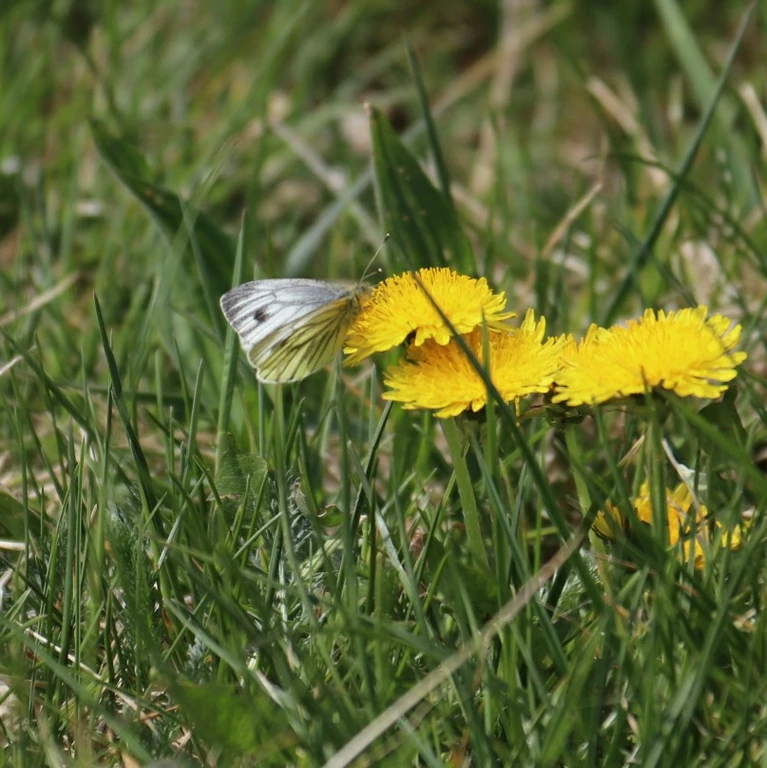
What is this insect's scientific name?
Pieris napi
